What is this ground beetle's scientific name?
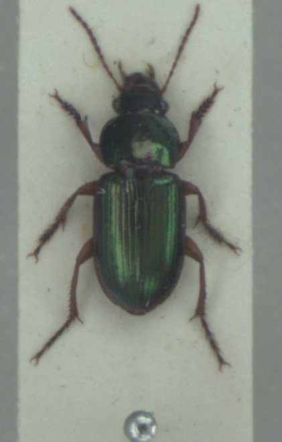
Harpalus affinis
